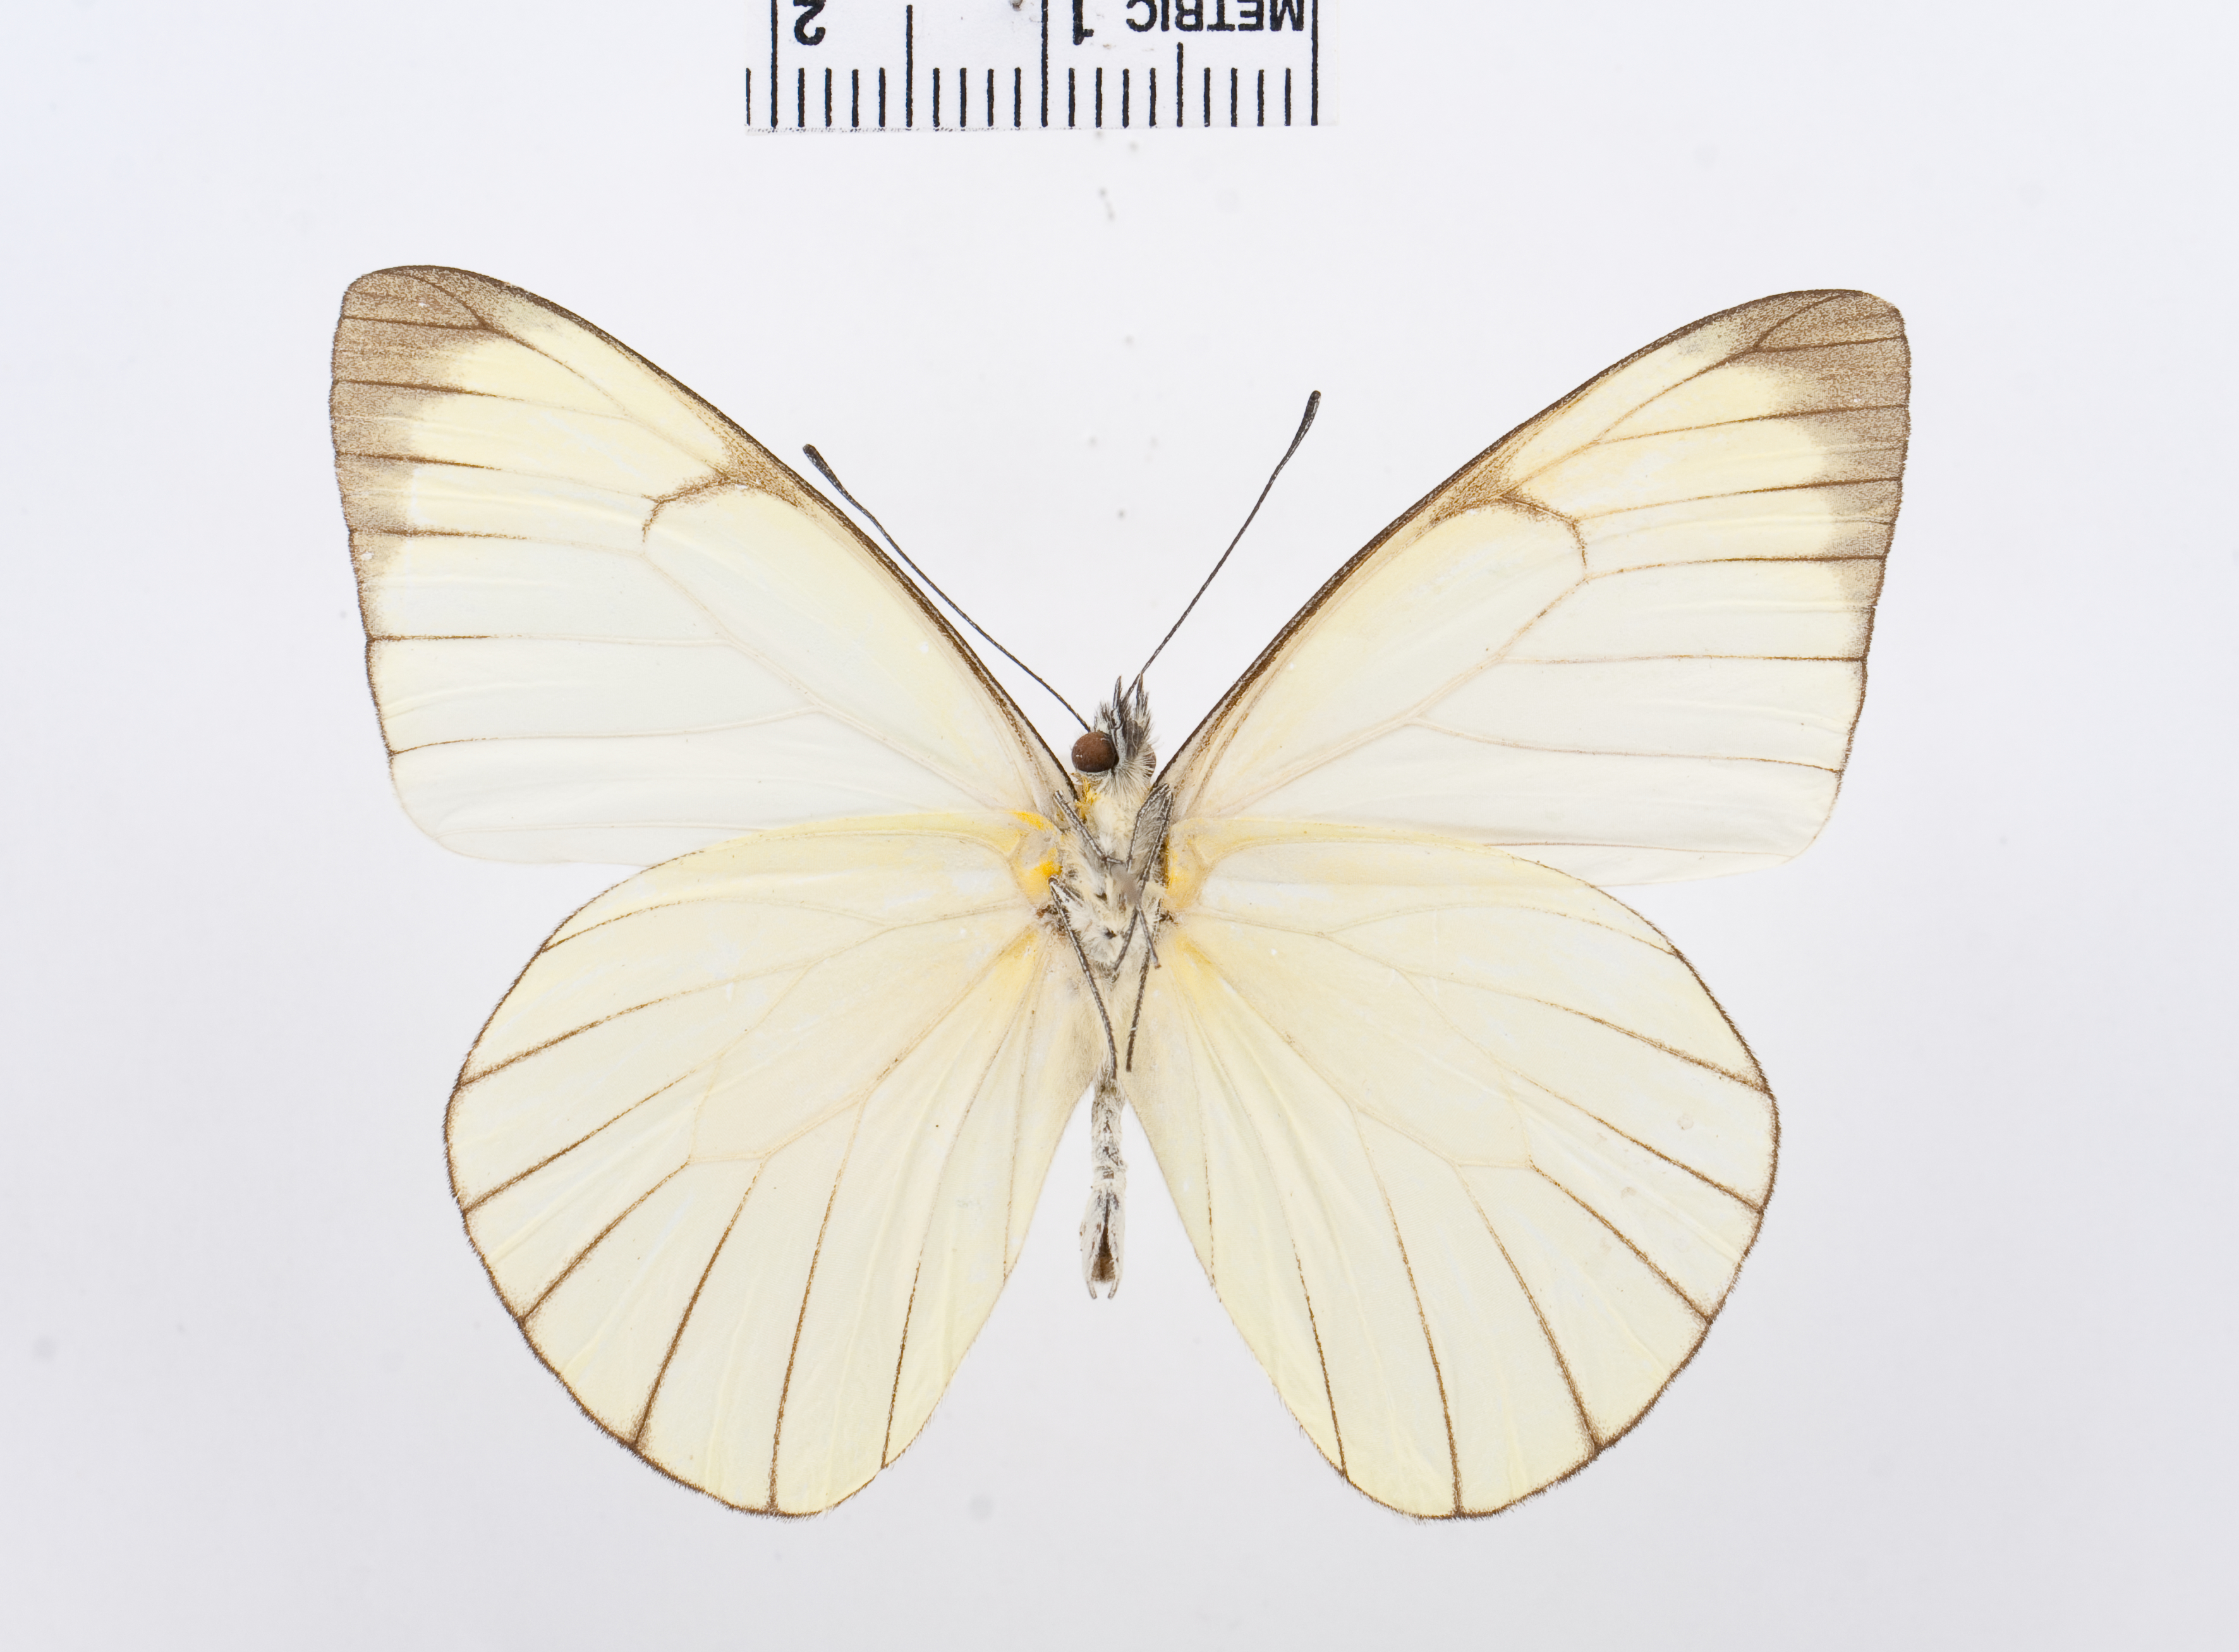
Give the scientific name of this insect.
Melete leucanthe
